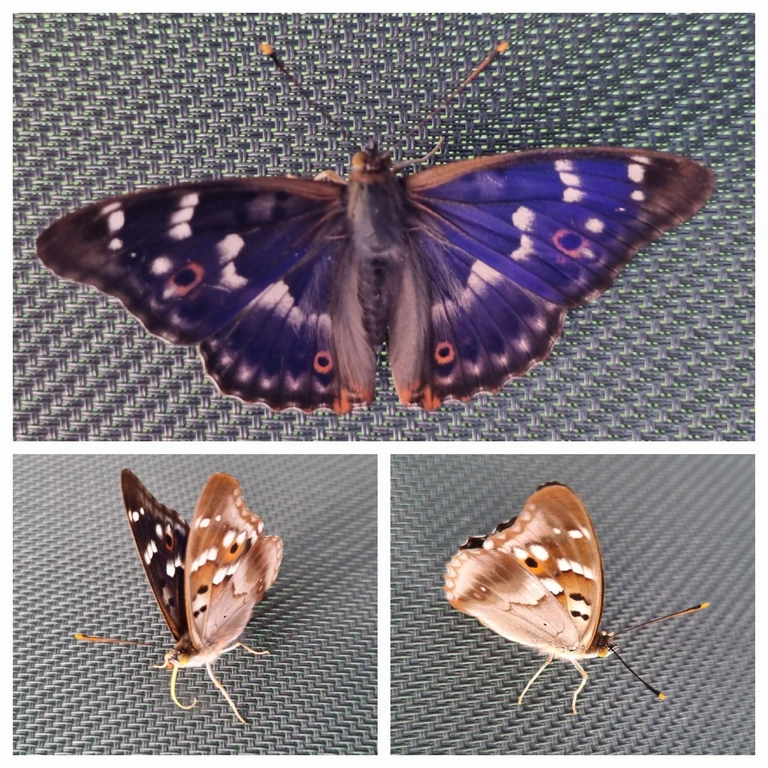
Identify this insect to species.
Apatura ilia
